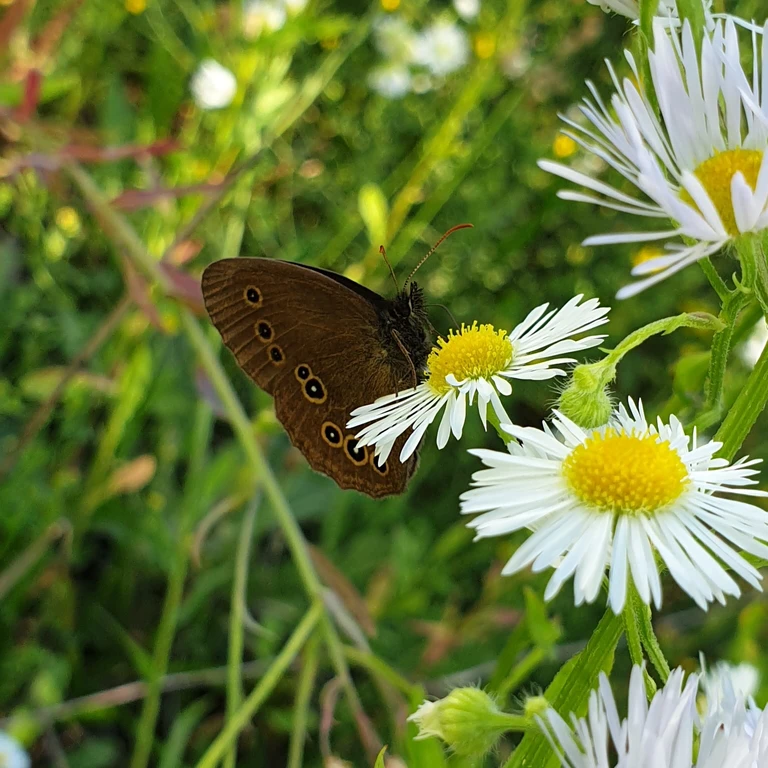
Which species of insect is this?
Aphantopus hyperantus
